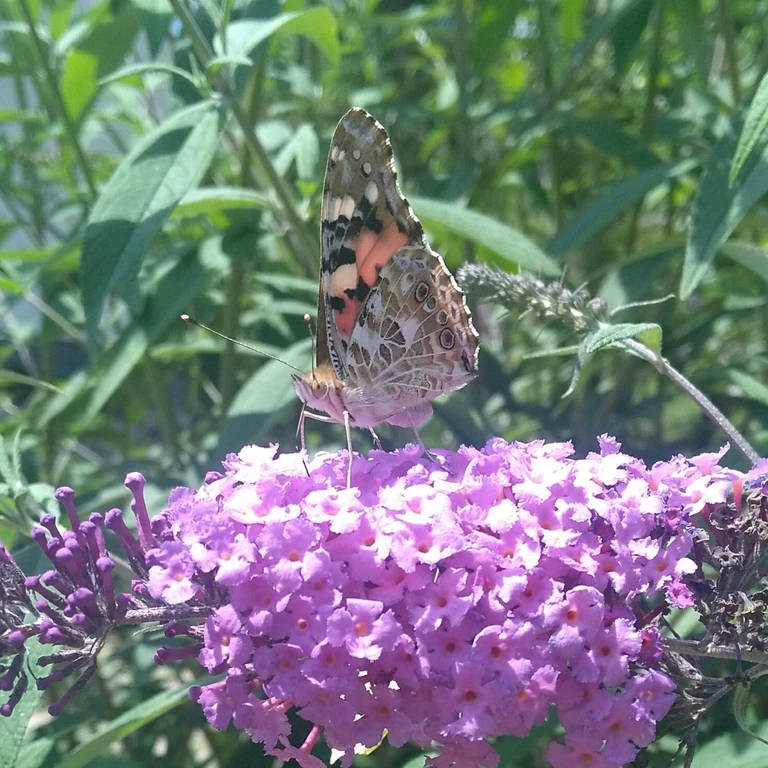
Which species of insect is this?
Vanessa cardui
